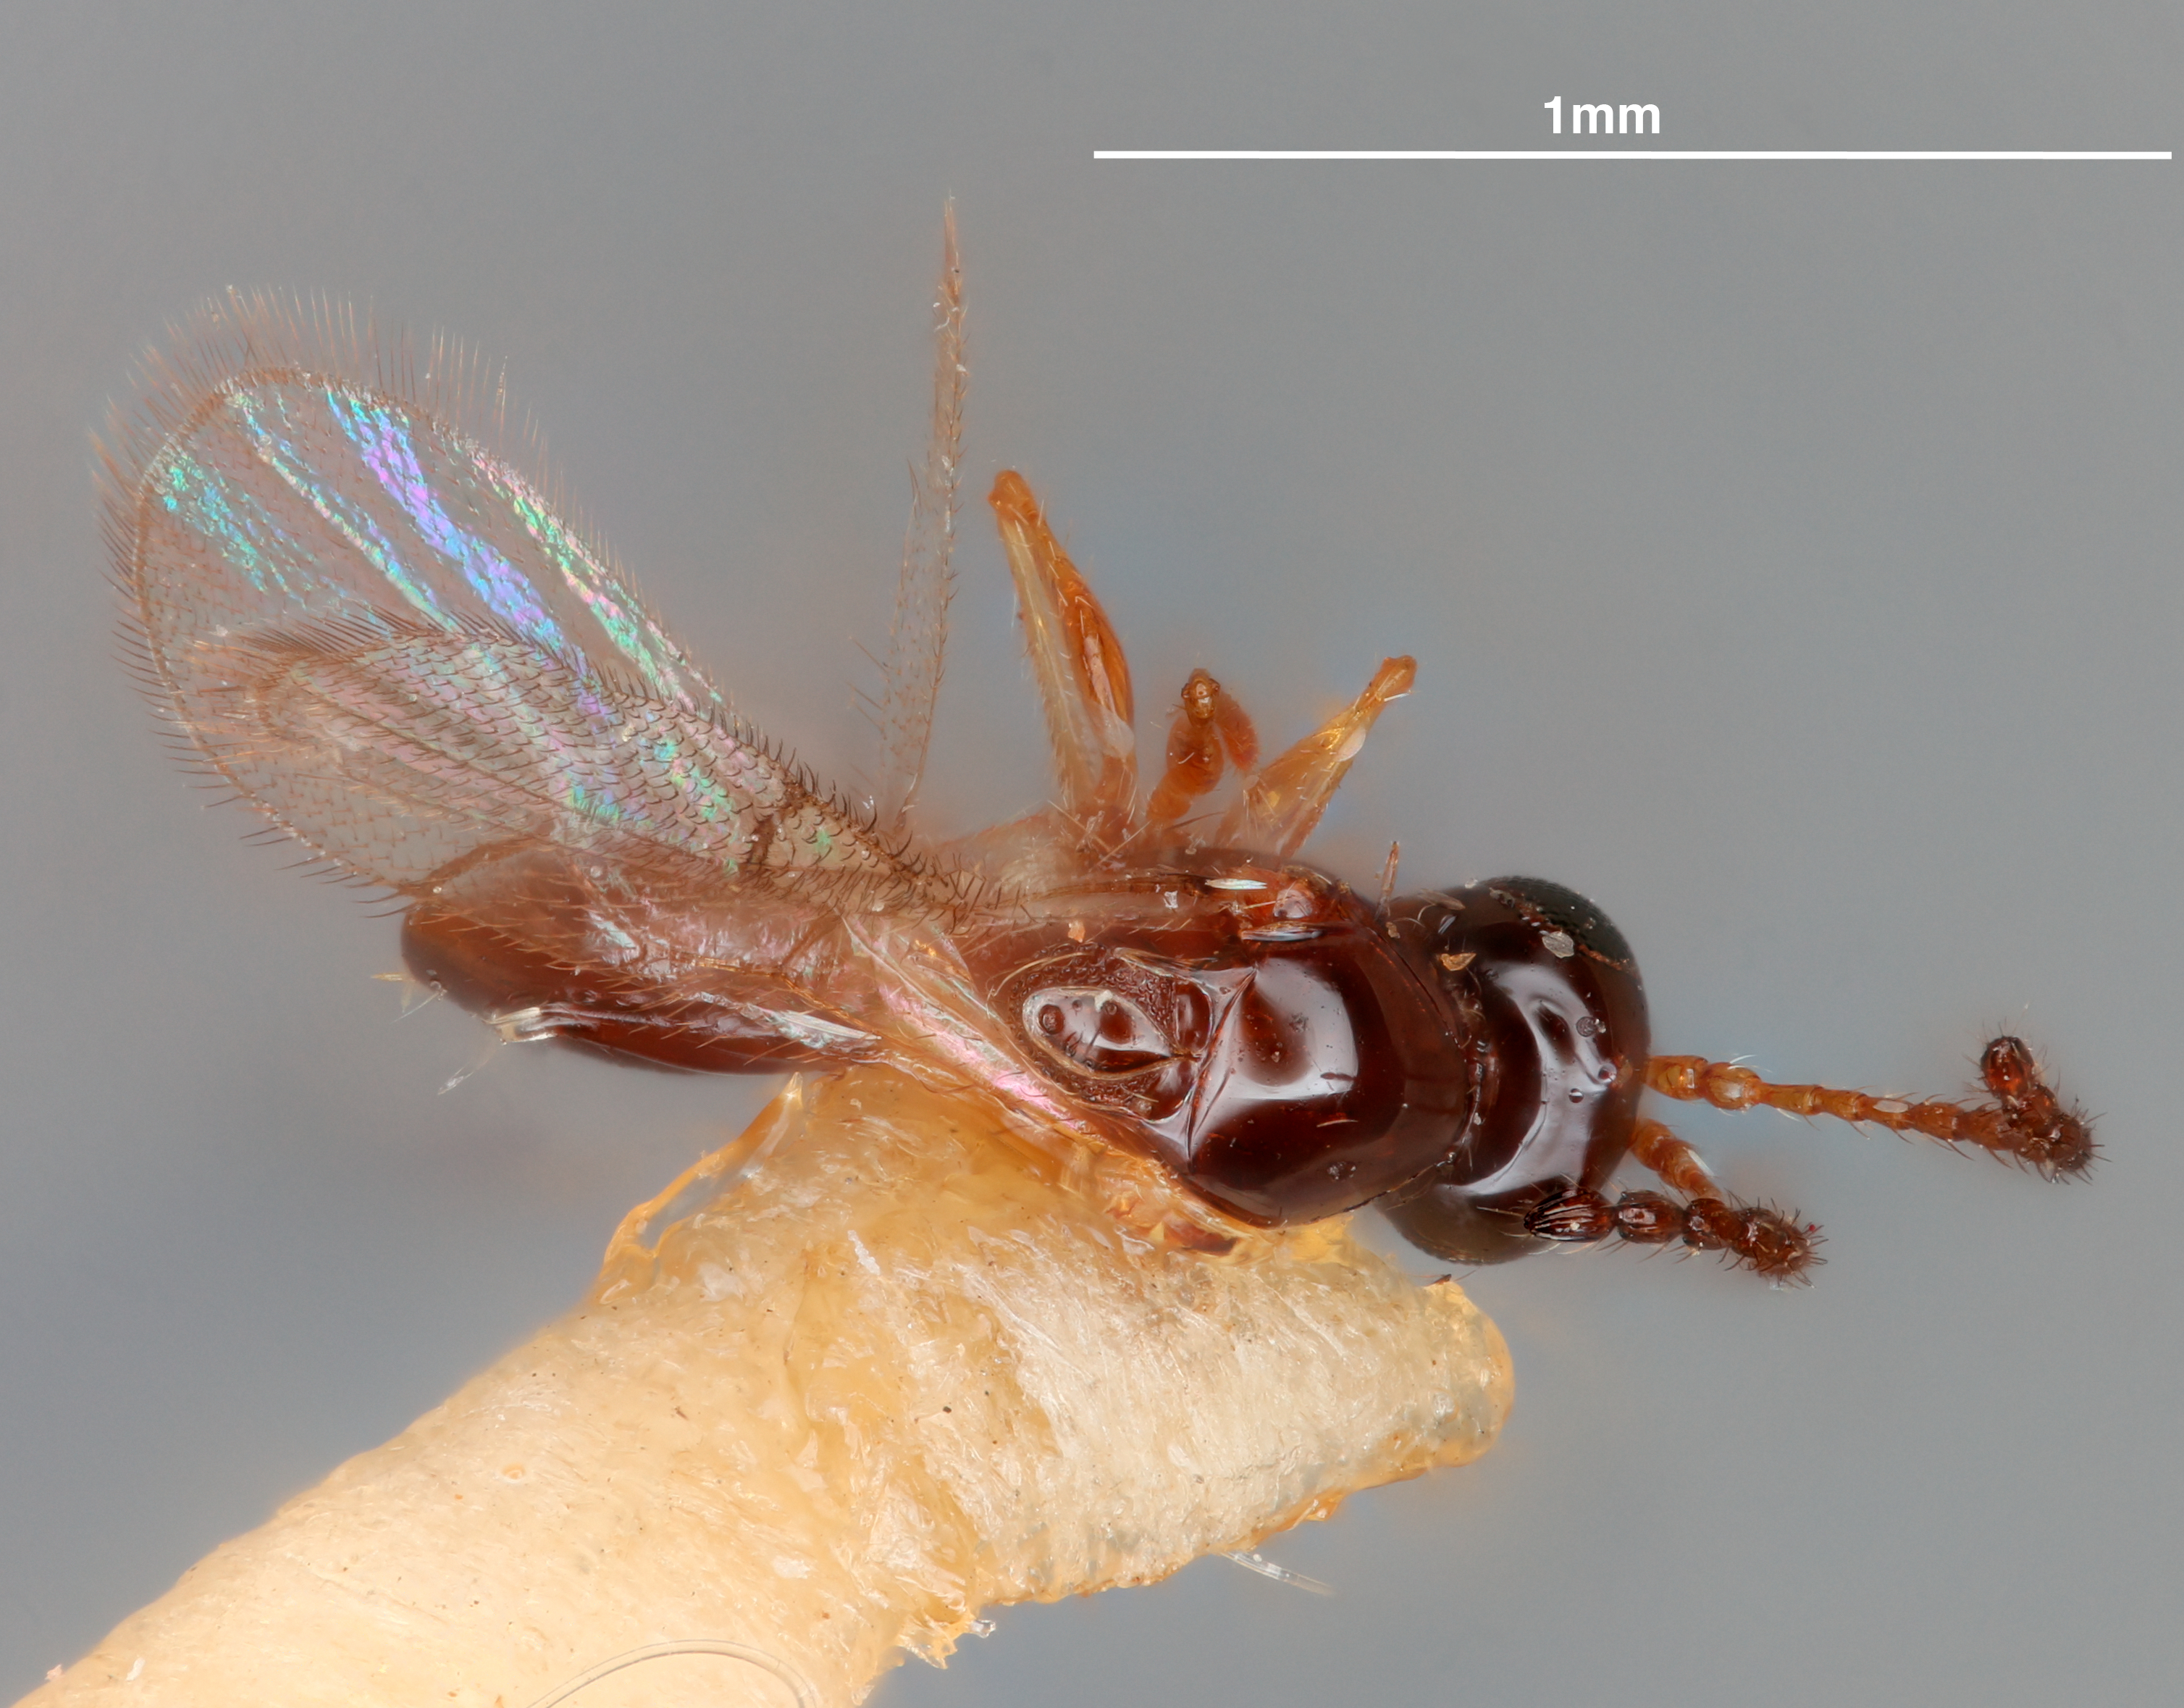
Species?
Pseudeucoila vulgaris
